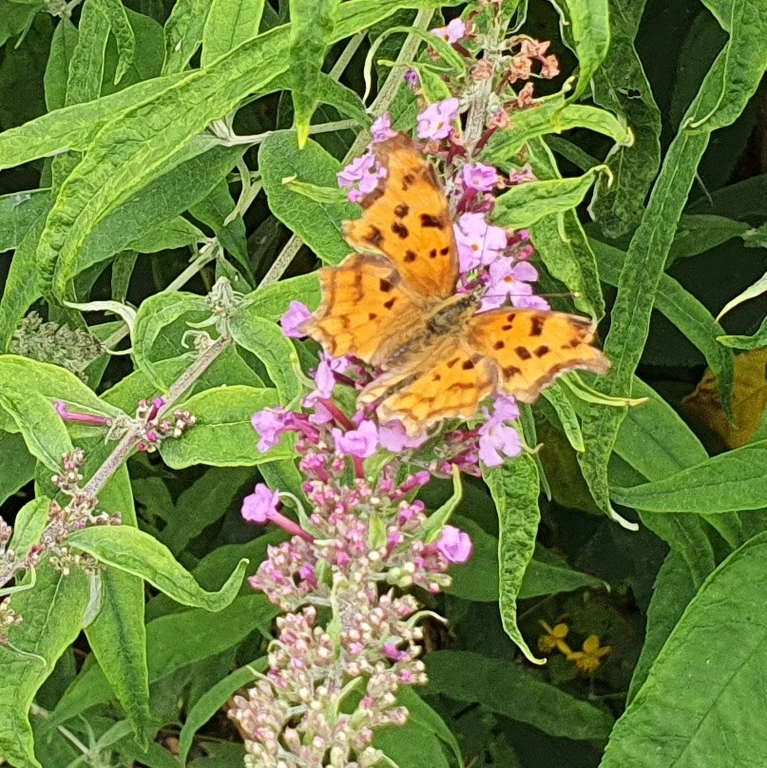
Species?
Polygonia c-album
